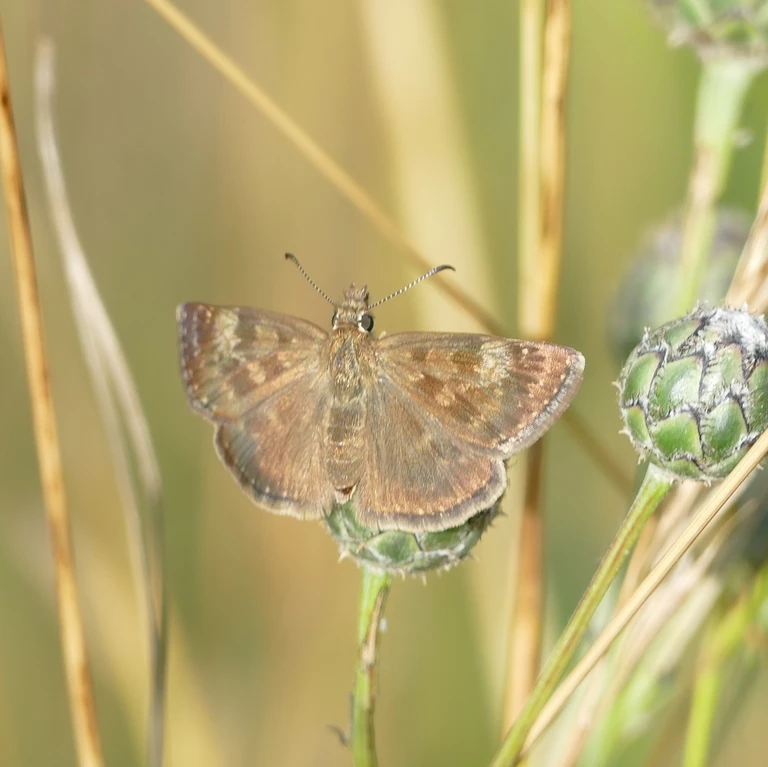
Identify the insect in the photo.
Erynnis tages
